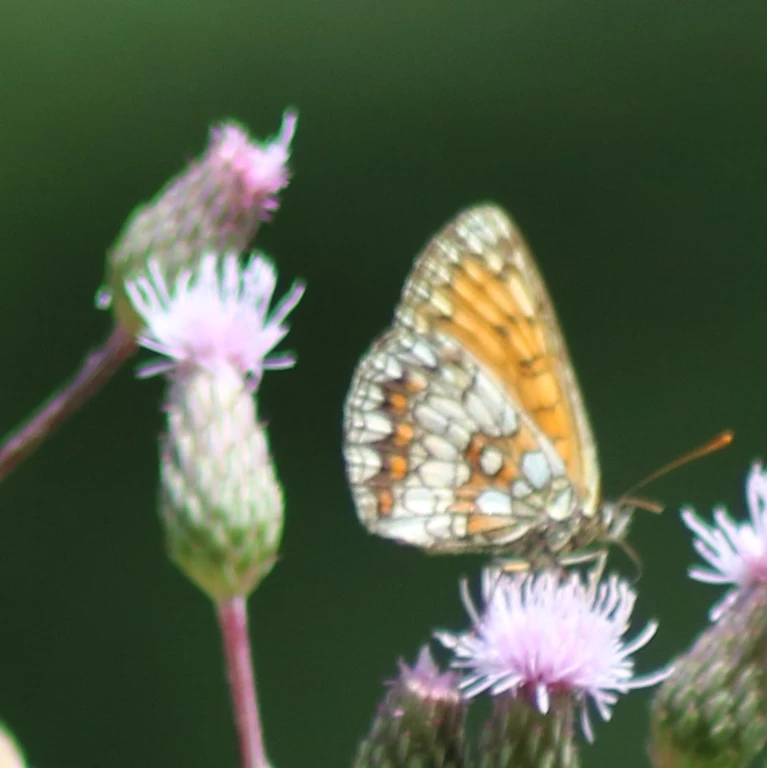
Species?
Melitaea athalia
